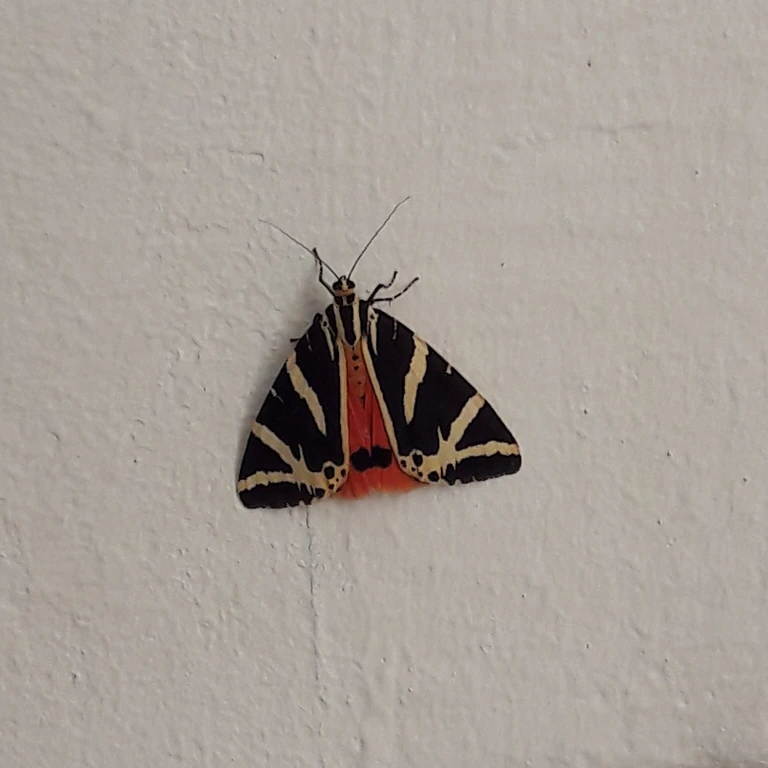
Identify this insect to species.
Euplagia quadripunctaria
